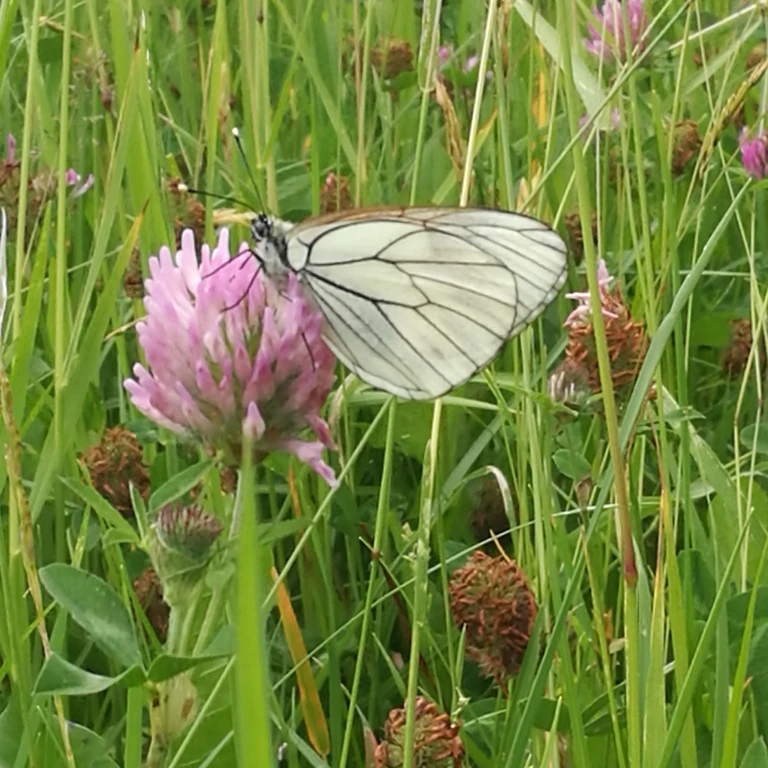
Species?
Aporia crataegi
